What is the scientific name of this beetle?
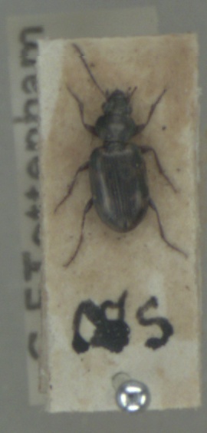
Bembidion varium
